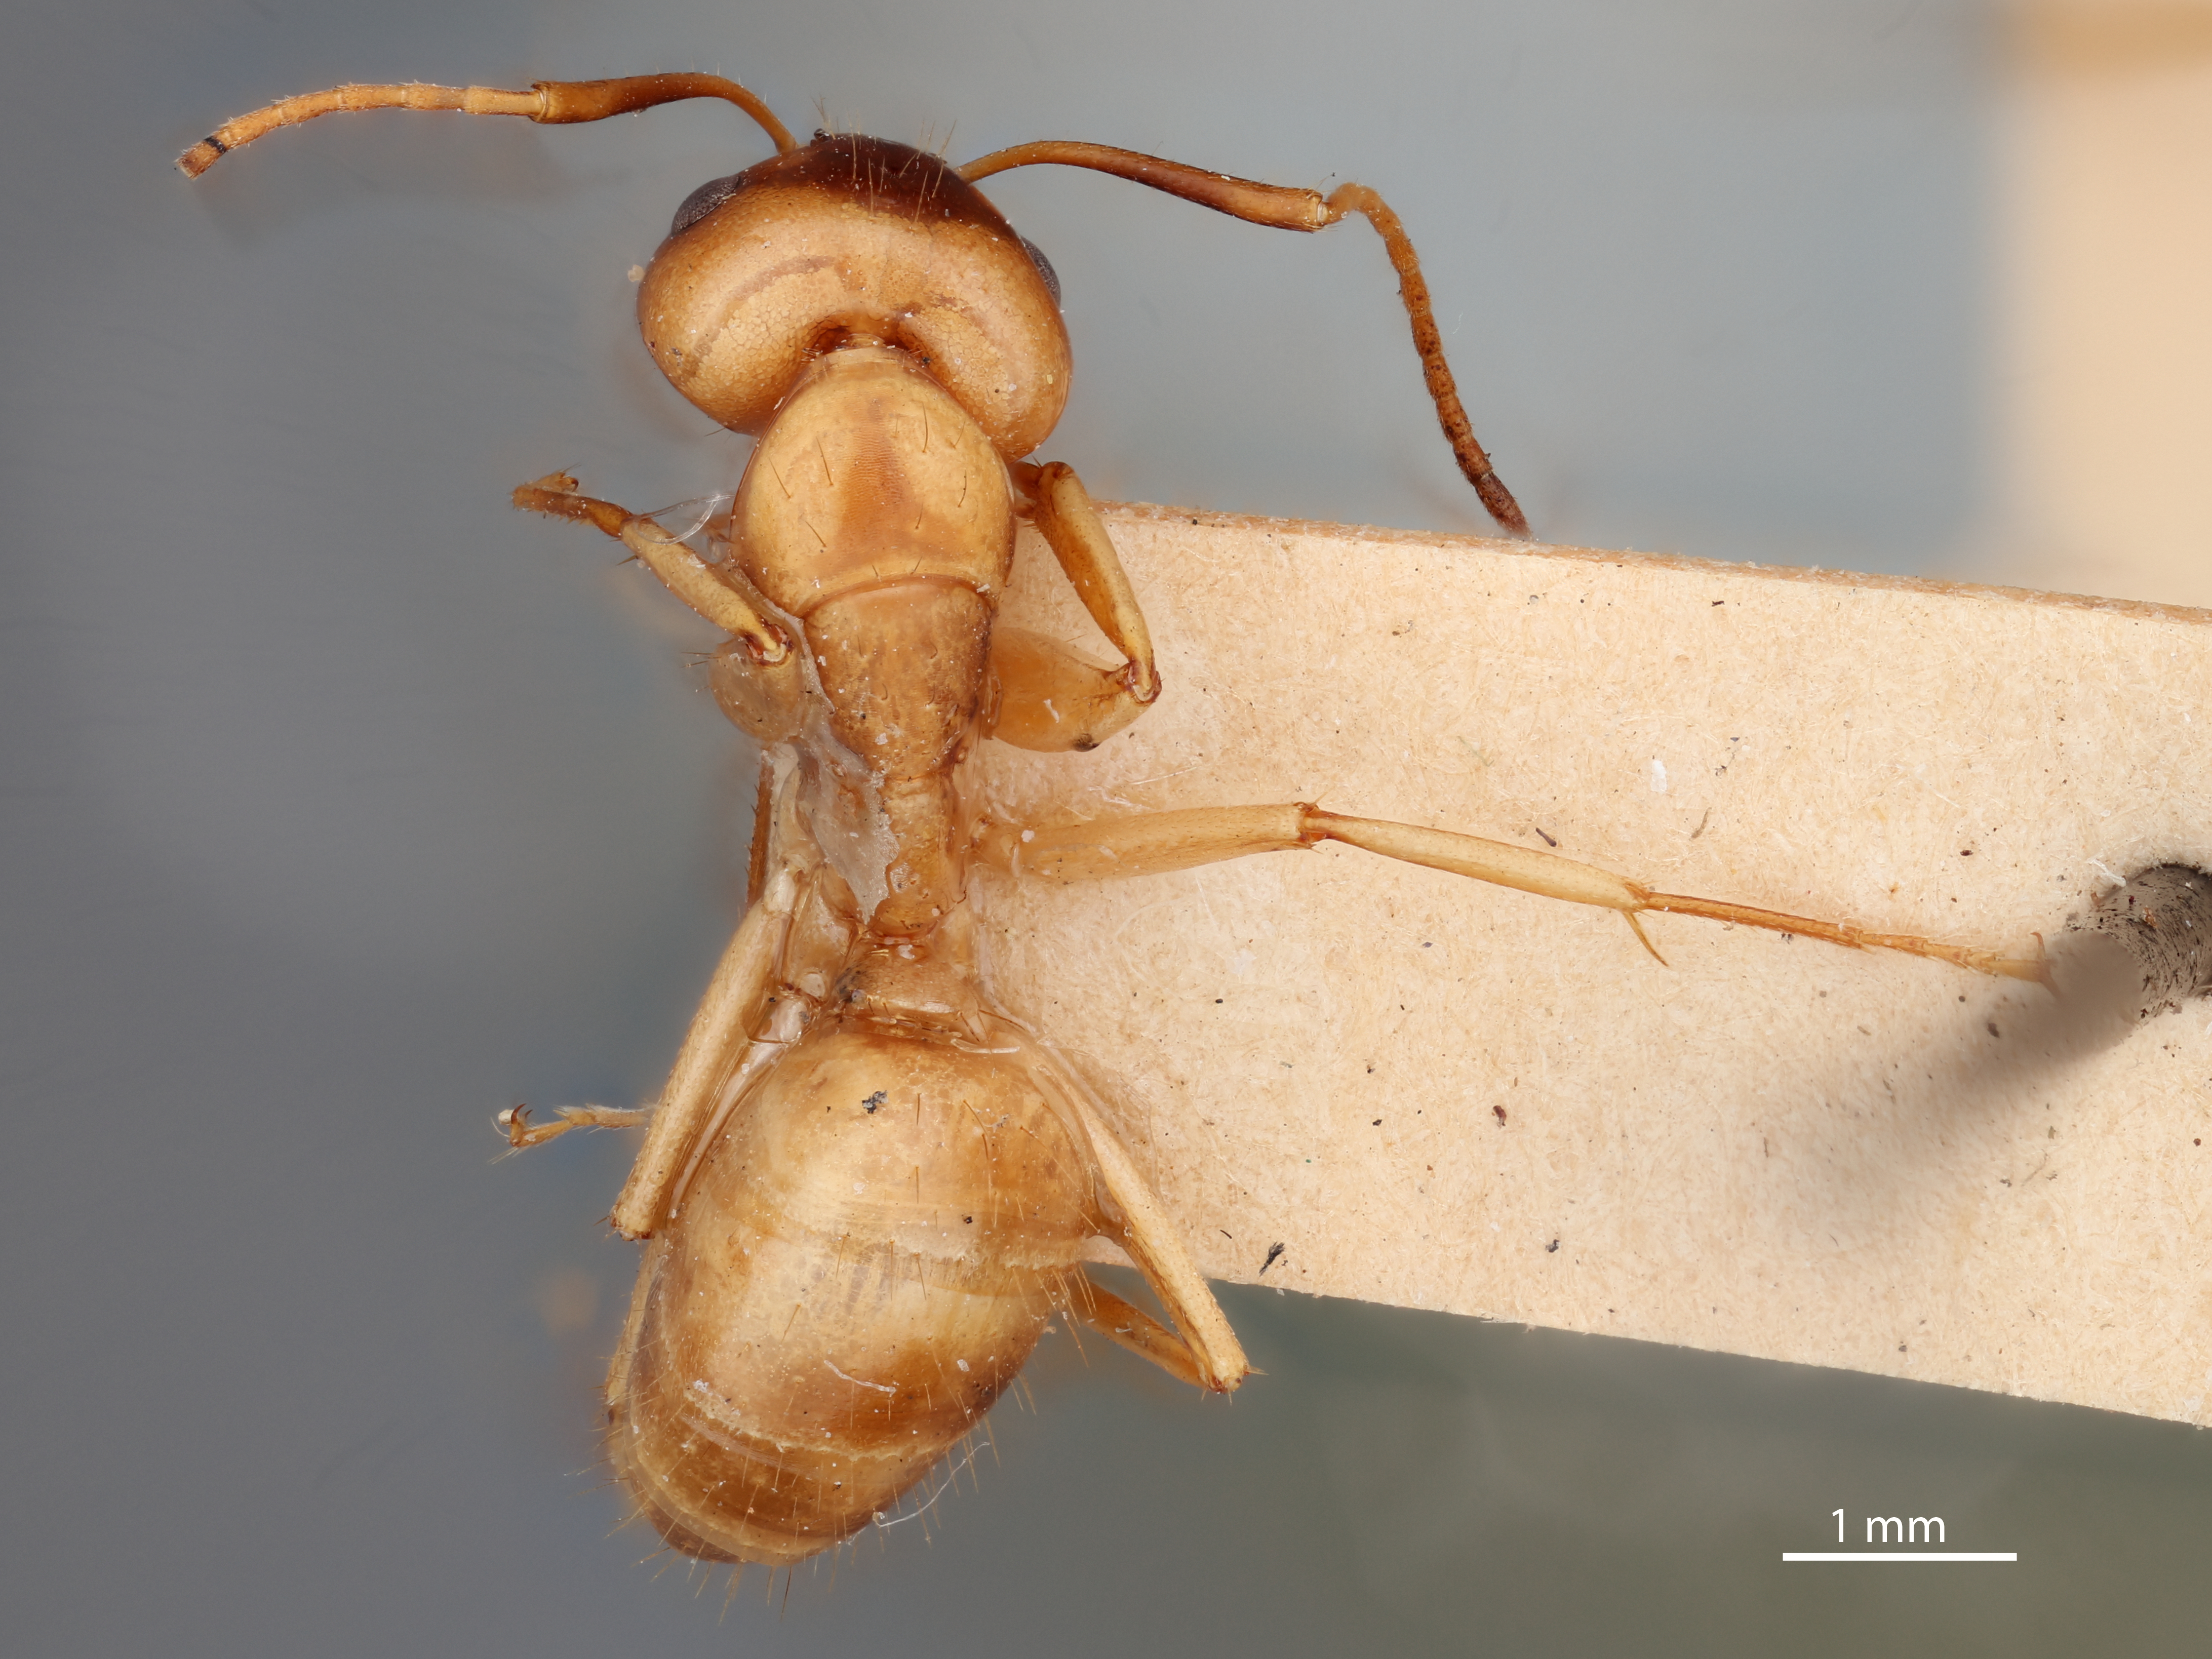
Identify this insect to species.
Camponotus ustus
